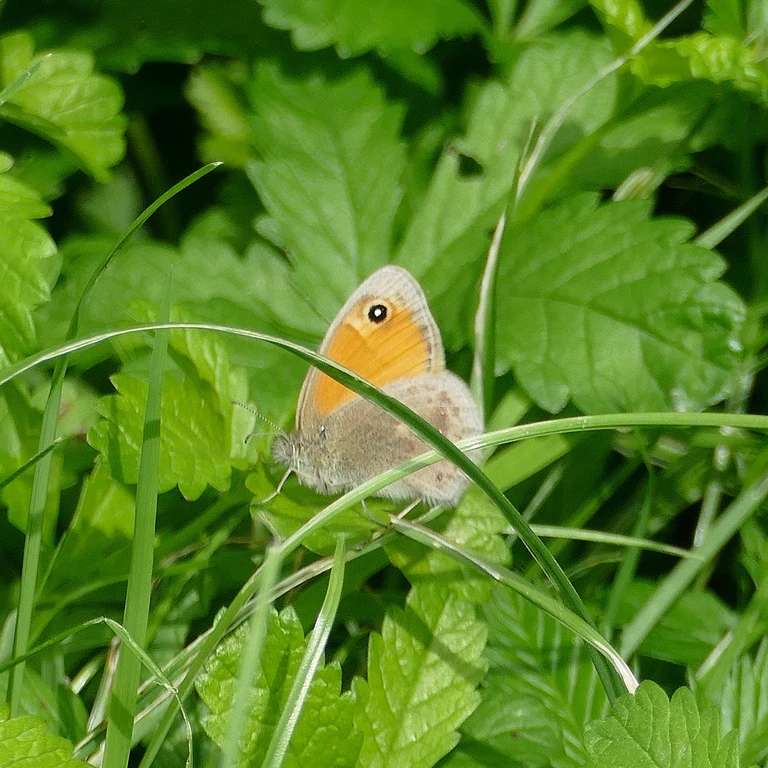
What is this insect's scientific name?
Coenonympha pamphilus
